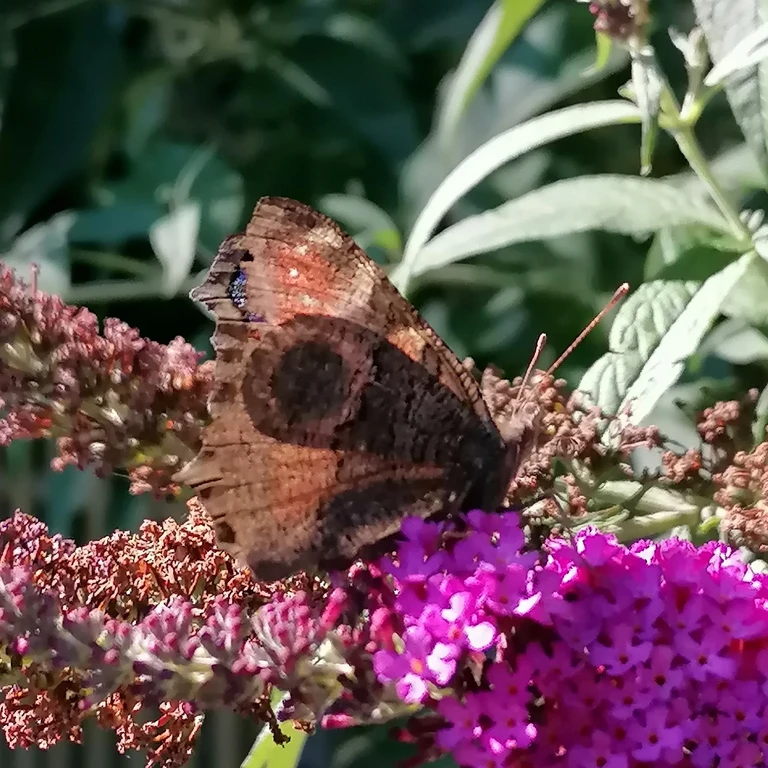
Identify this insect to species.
Aglais io
